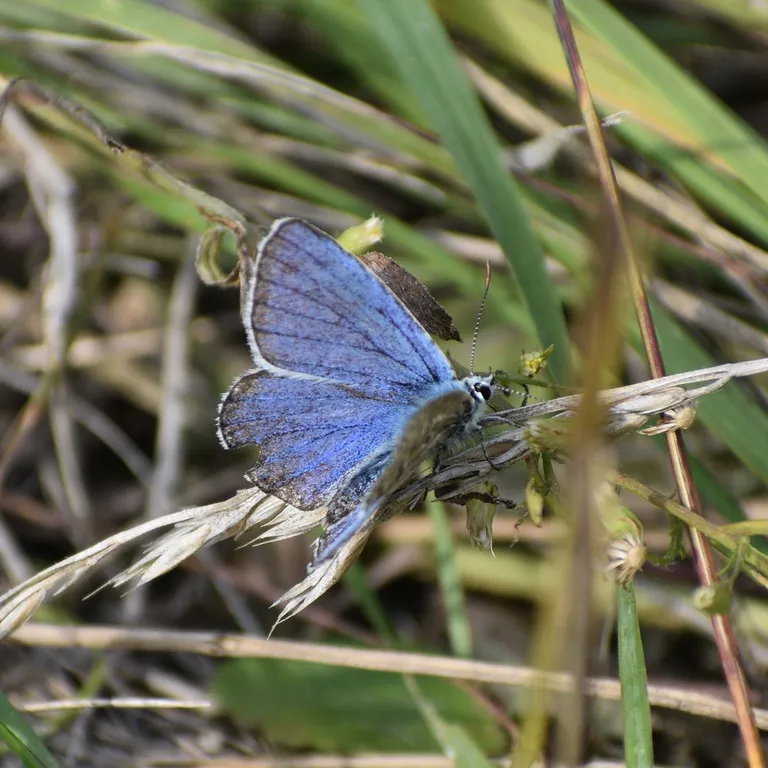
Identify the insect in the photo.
Lysandra bellargus
